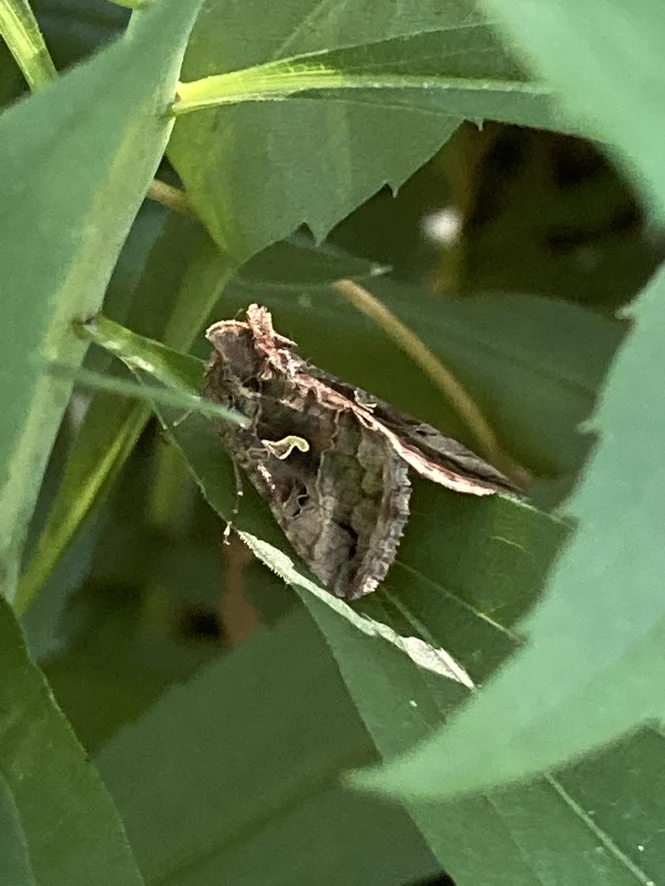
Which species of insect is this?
Autographa gamma
